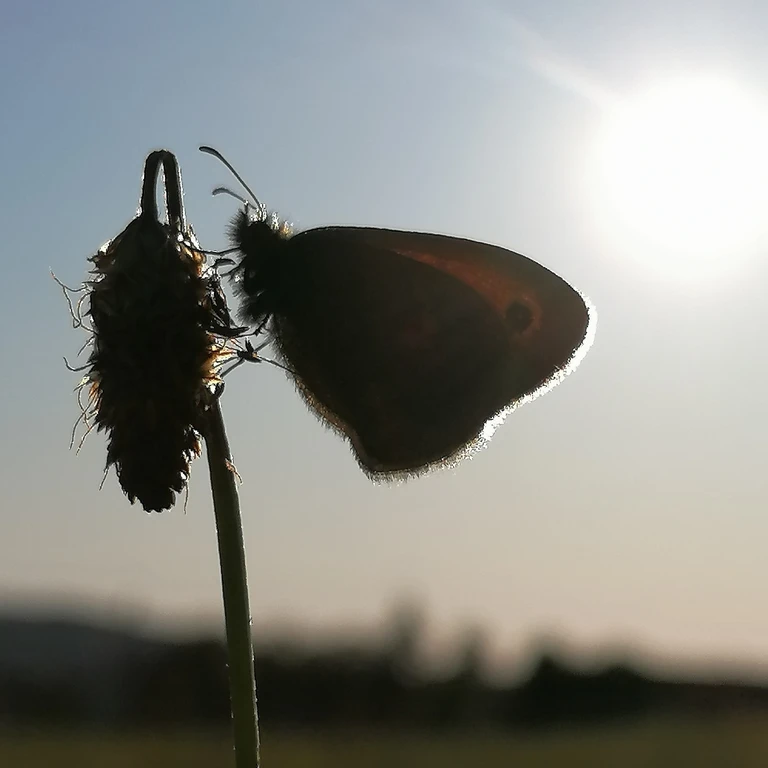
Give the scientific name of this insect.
Coenonympha pamphilus
